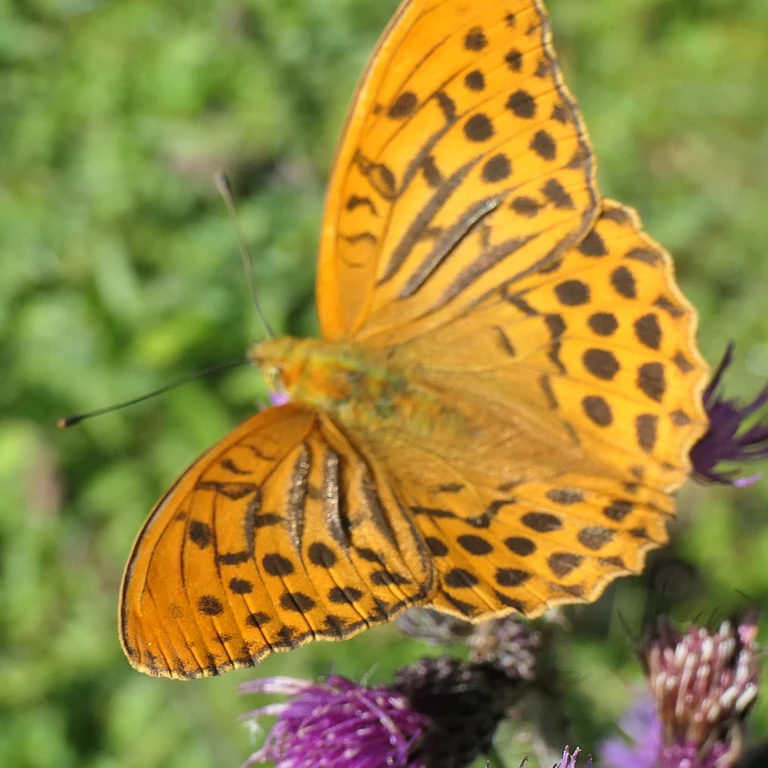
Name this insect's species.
Argynnis paphia
